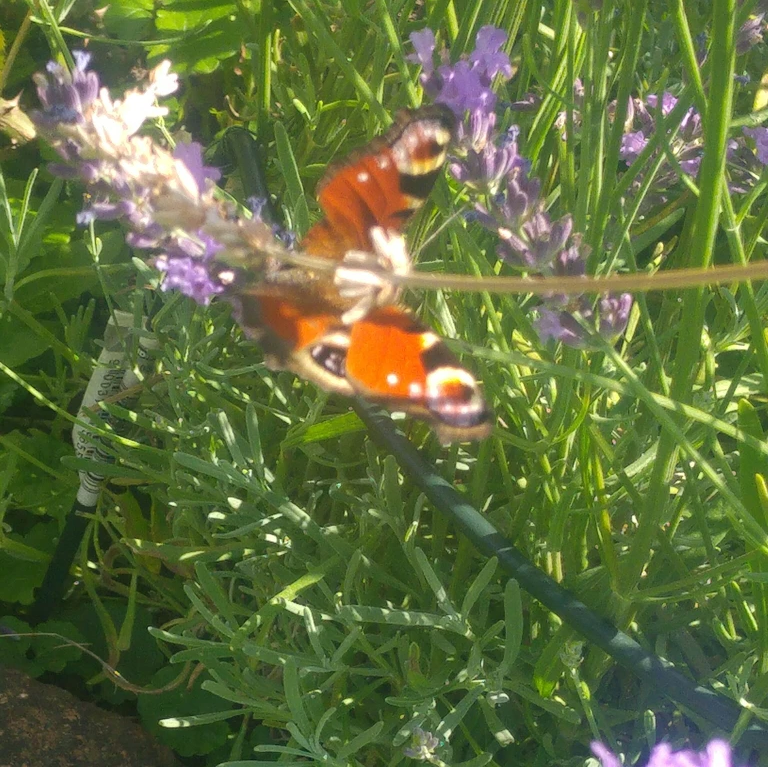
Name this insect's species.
Aglais io
